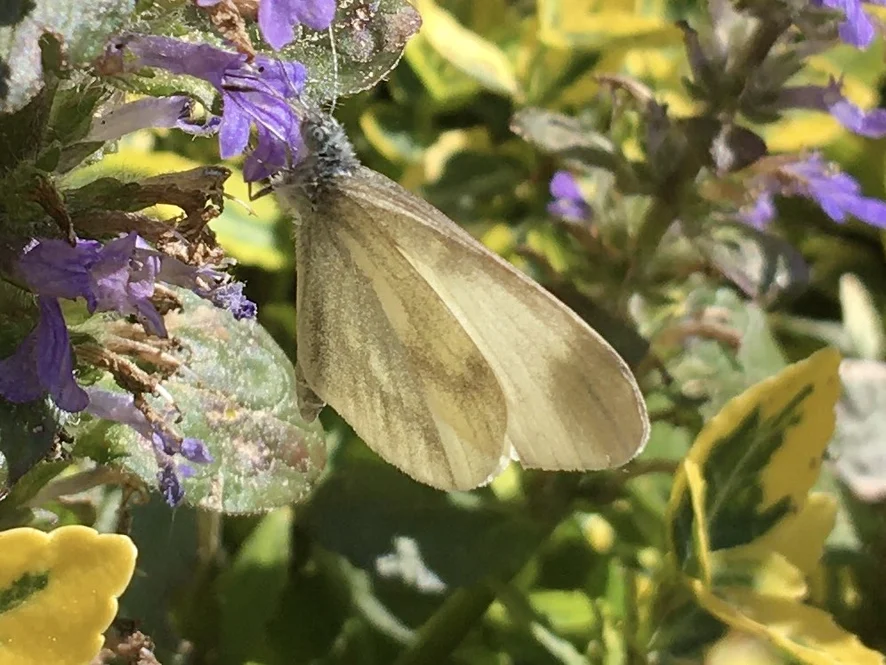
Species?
Leptidea sinapis/juvernica
